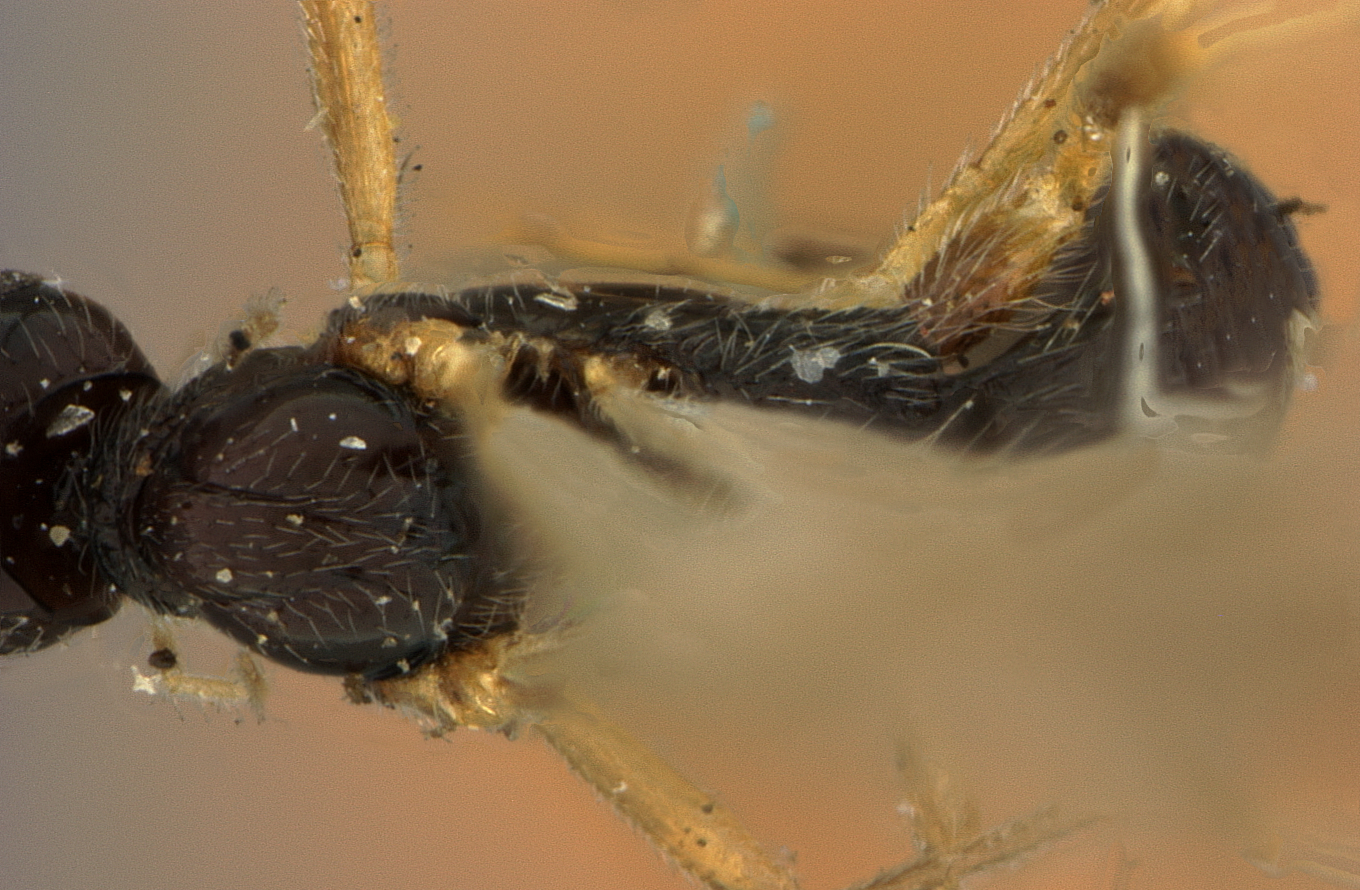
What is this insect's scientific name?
Exothecus alaskensis
